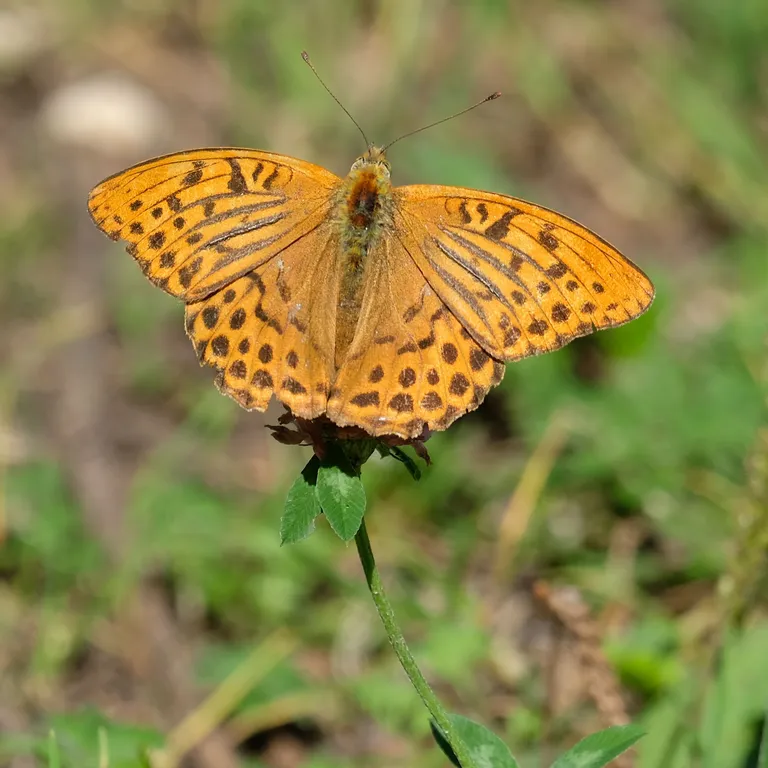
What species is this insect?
Argynnis paphia
